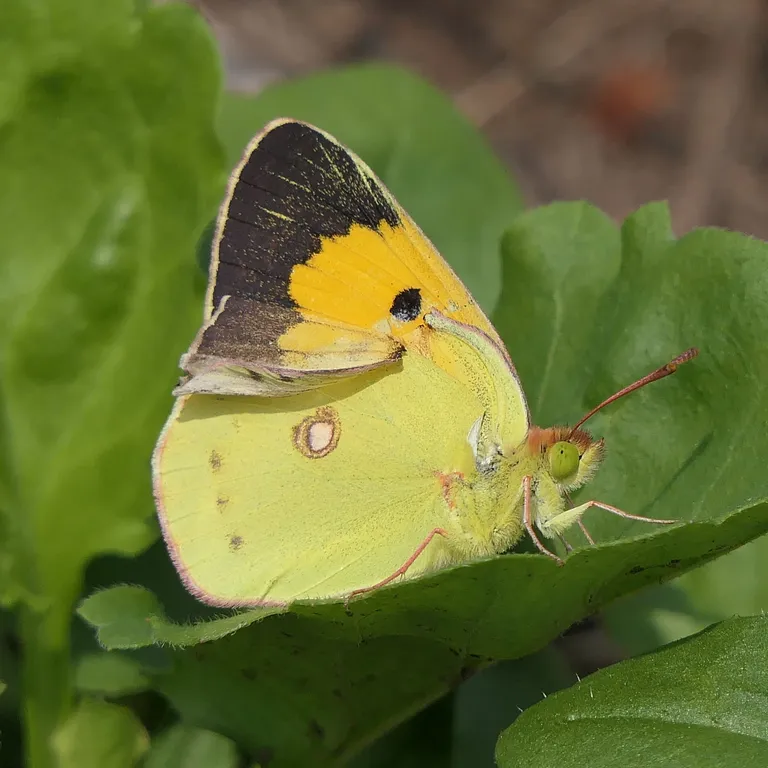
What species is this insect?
Colias croceus
